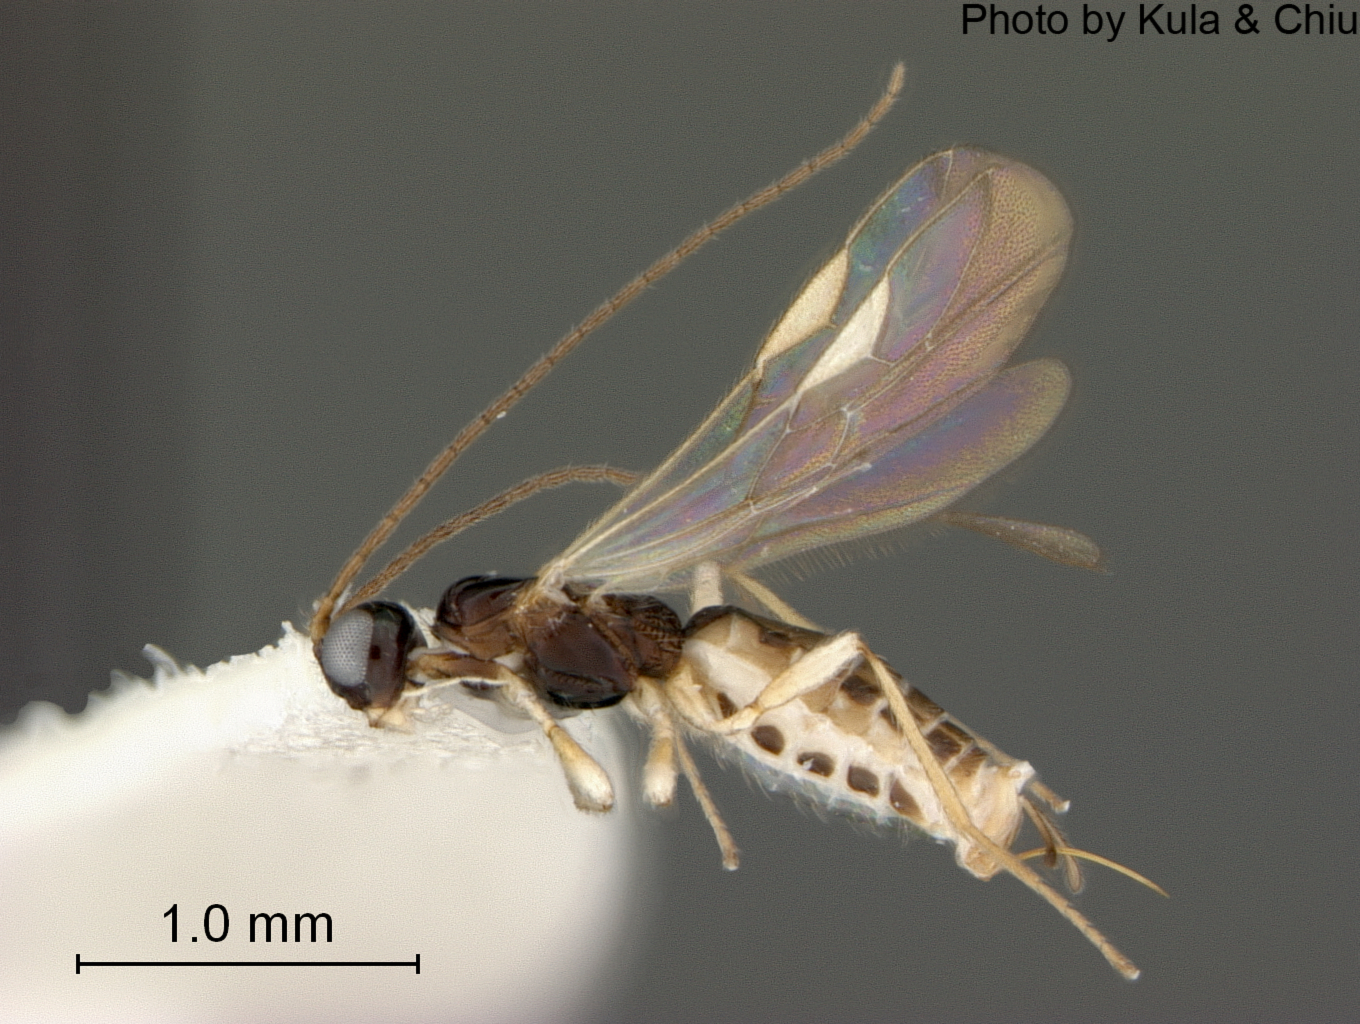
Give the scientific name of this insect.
Parahormius markshawi
